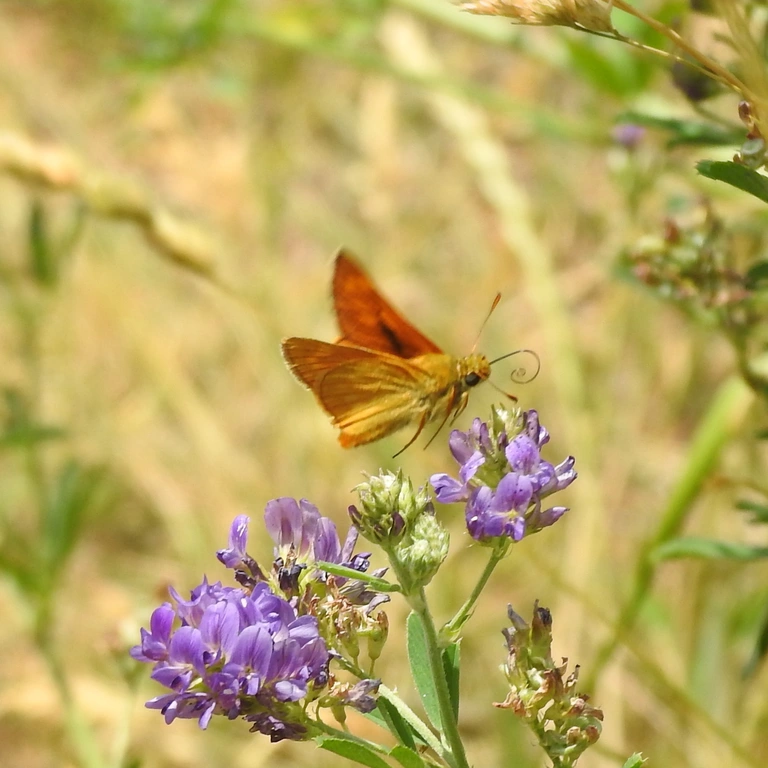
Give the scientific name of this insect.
Ochlodes sylvanus (also Ochlodes venata)
